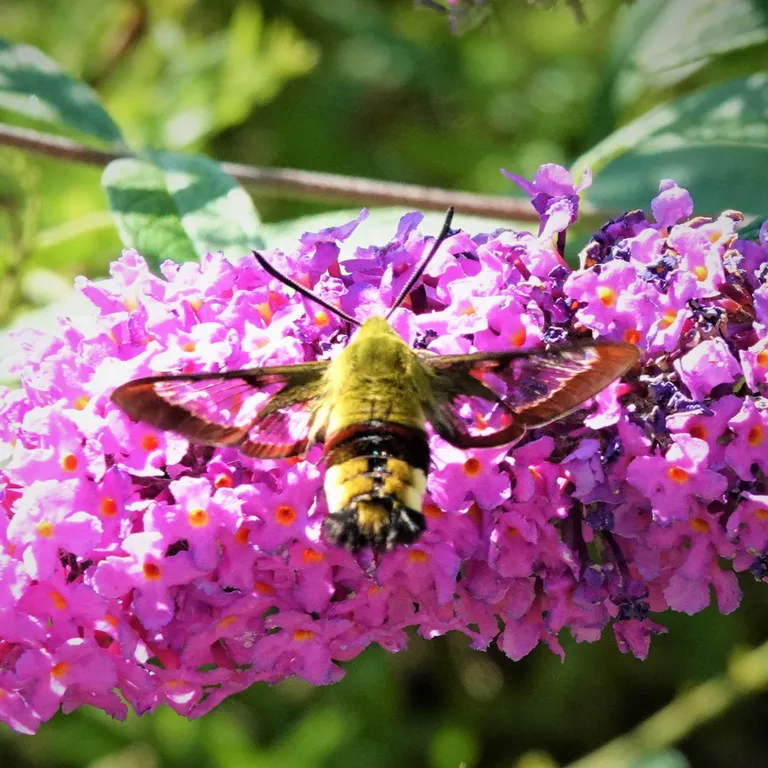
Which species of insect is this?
Hemaris fuciformis
